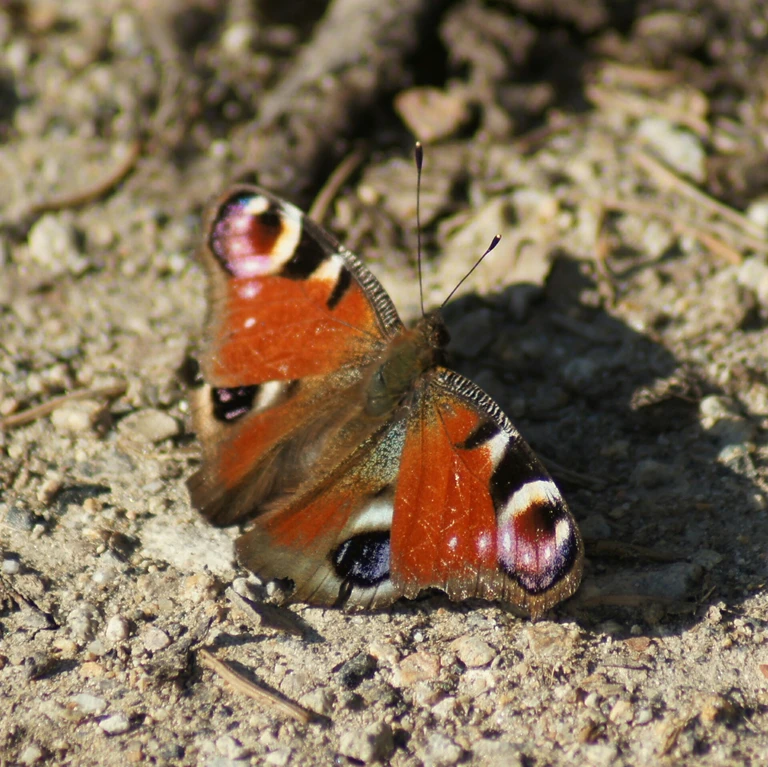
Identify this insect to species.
Aglais io
